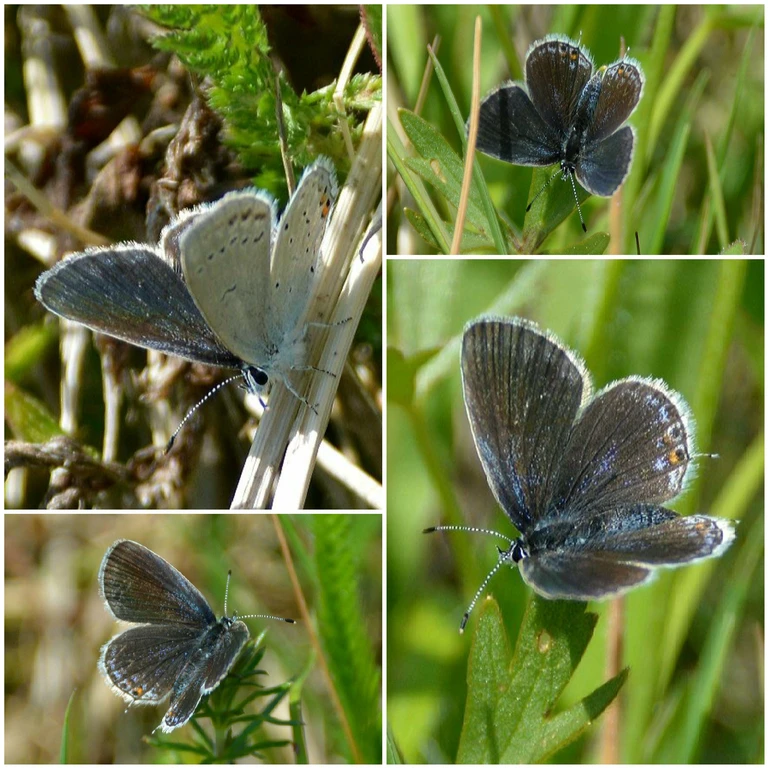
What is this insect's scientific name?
Cupido argiades (also Elkalyce argiades)
